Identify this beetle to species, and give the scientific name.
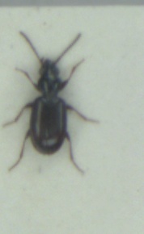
Bembidion normannum
